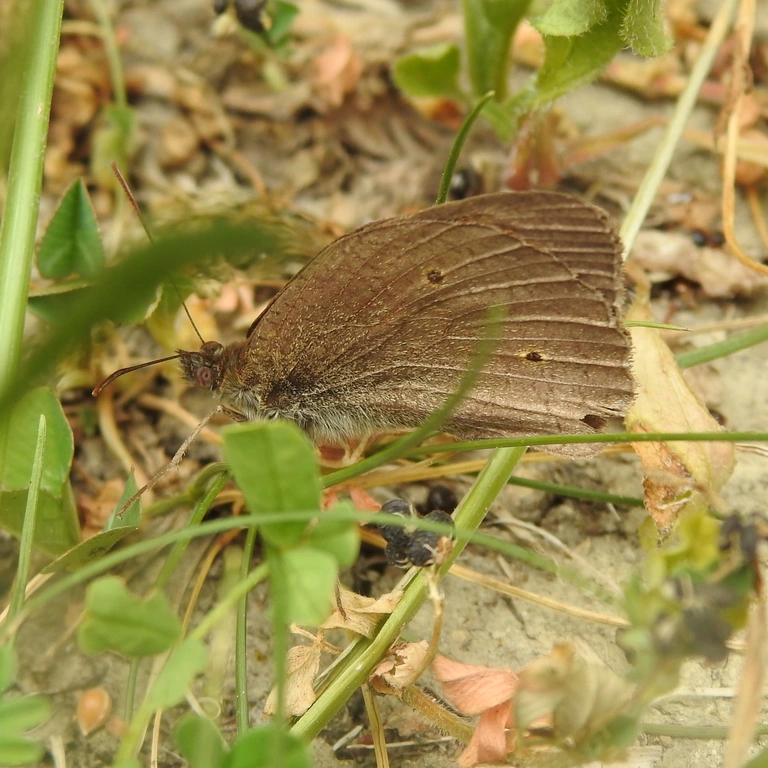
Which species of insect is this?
Maniola jurtina
